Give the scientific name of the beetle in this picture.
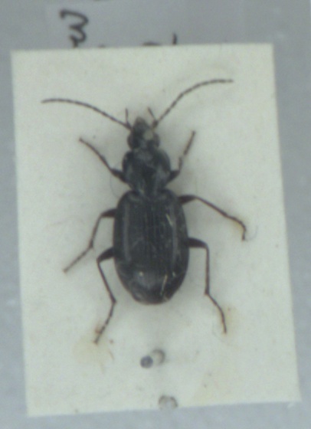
Agonum fuliginosum
